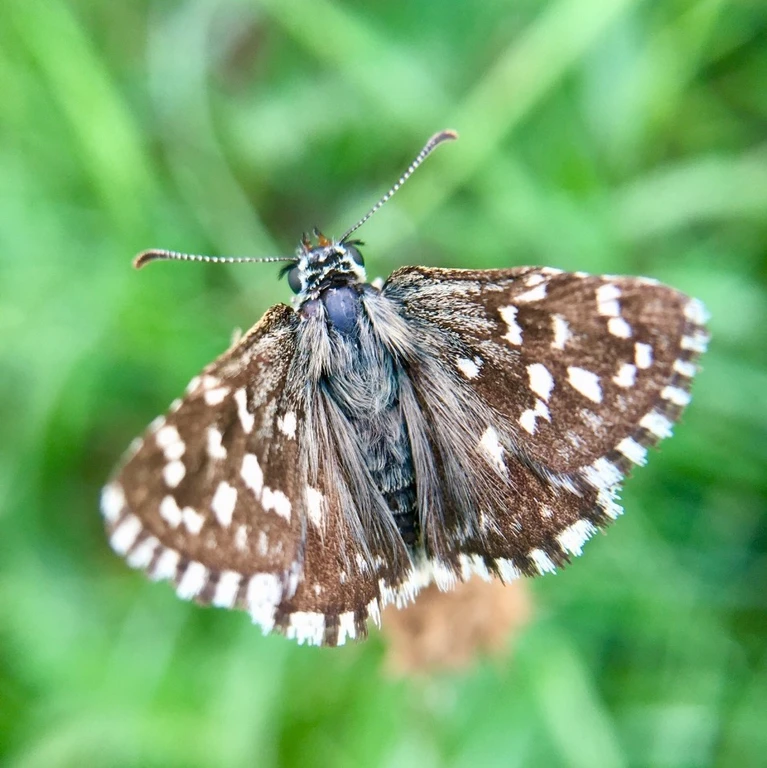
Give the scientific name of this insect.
Pyrgus malvae
